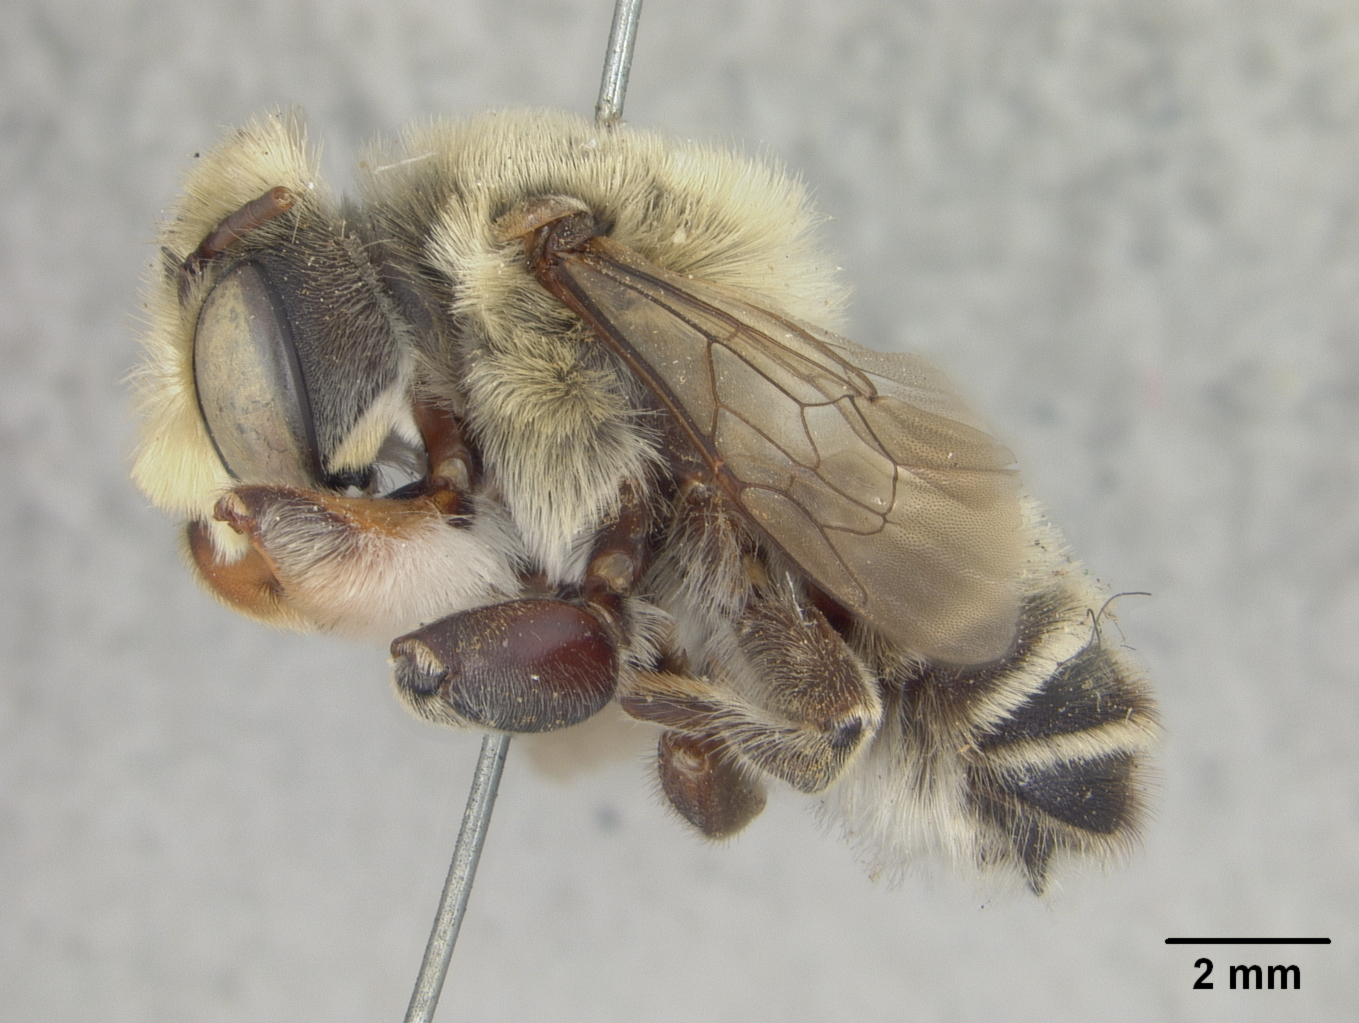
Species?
Megachile comata
